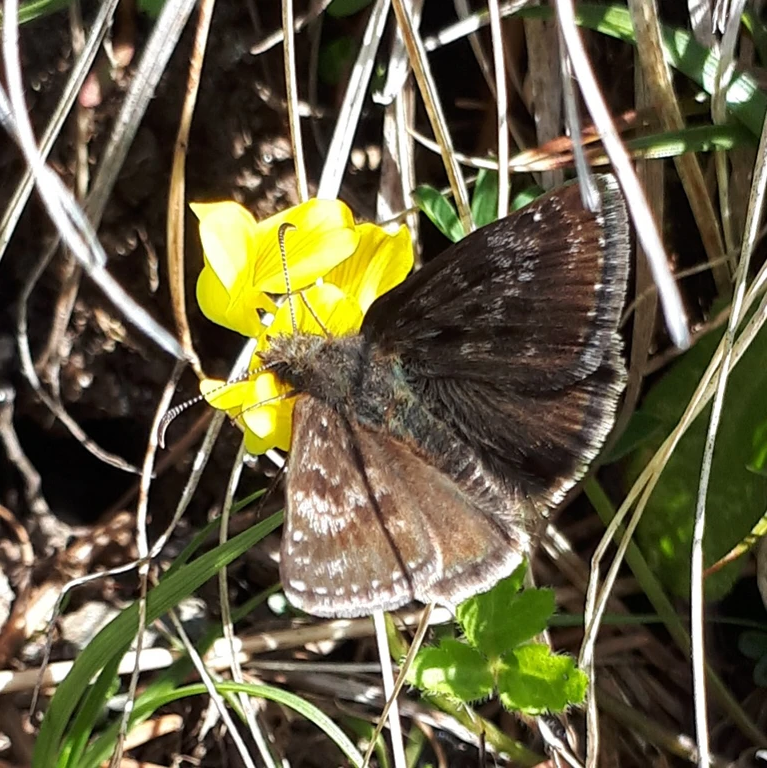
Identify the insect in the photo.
Erynnis tages
